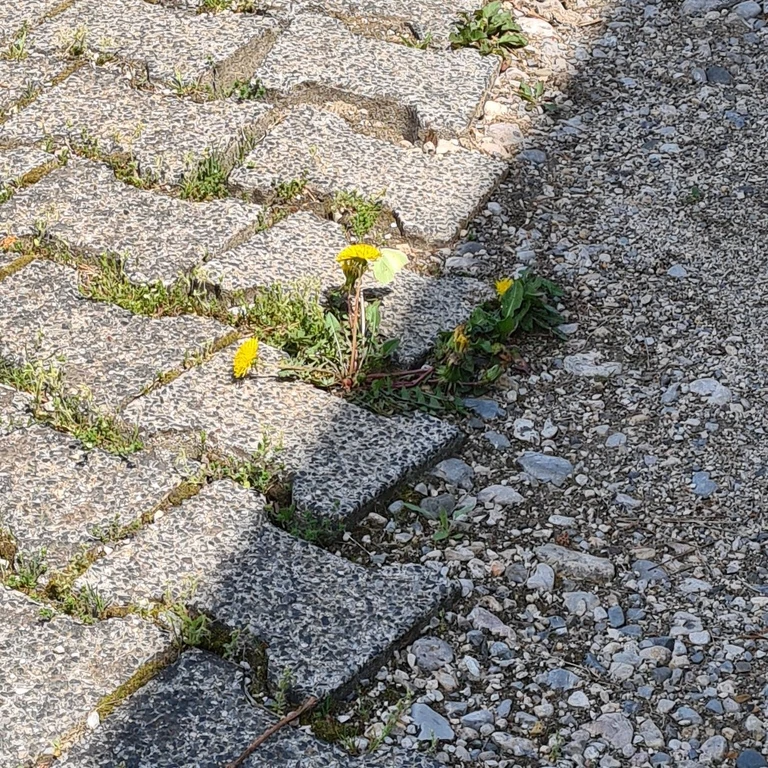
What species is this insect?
Gonepteryx rhamni
